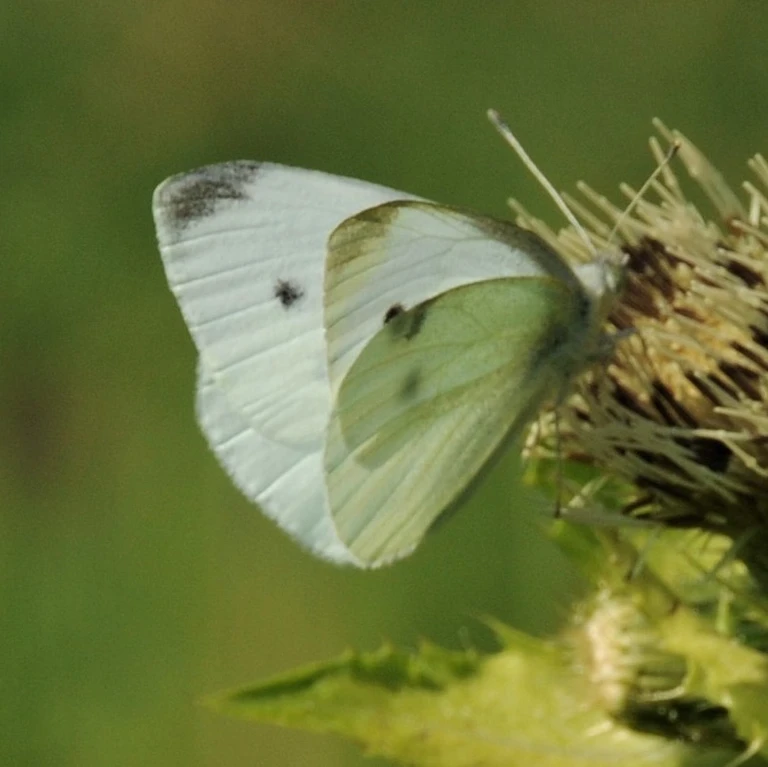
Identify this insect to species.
Pieris rapae
